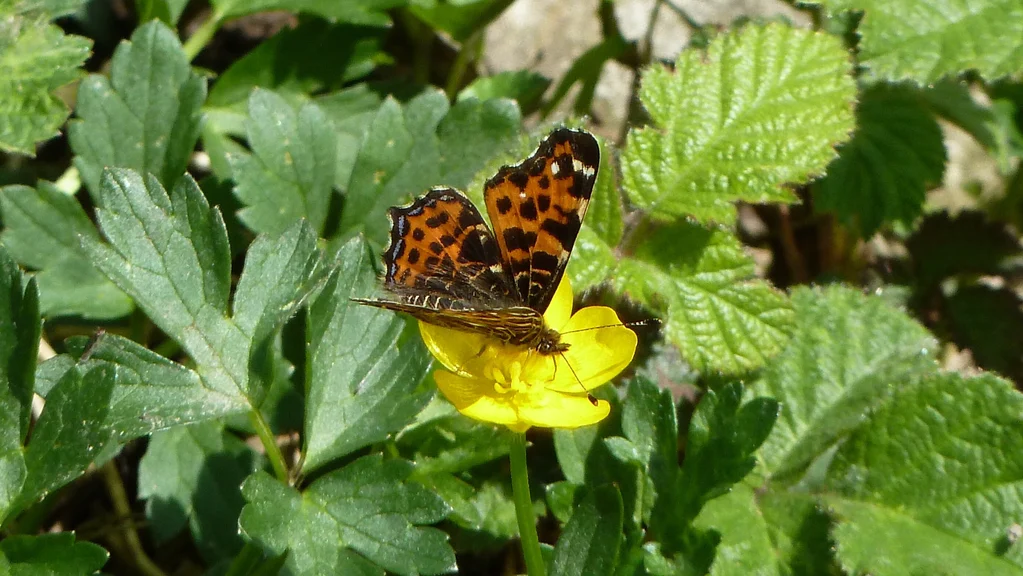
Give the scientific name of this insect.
Araschnia levana
